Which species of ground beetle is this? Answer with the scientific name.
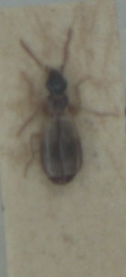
Philorhizus notatus
